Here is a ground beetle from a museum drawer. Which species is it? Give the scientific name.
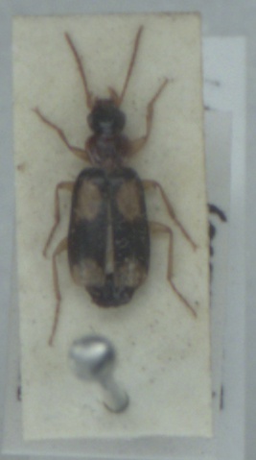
Dromius quadrimaculatus
